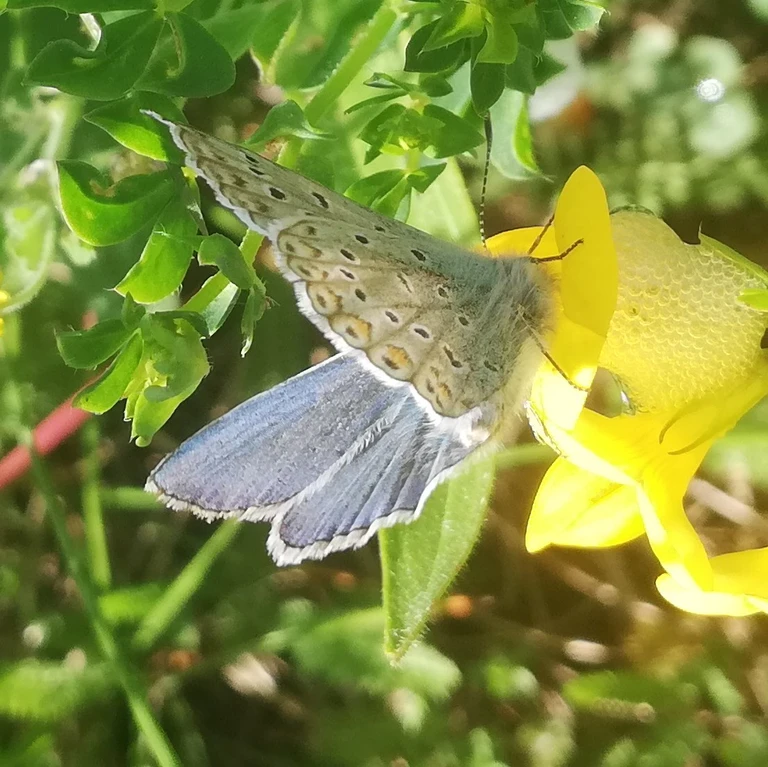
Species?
Polyommatus icarus
